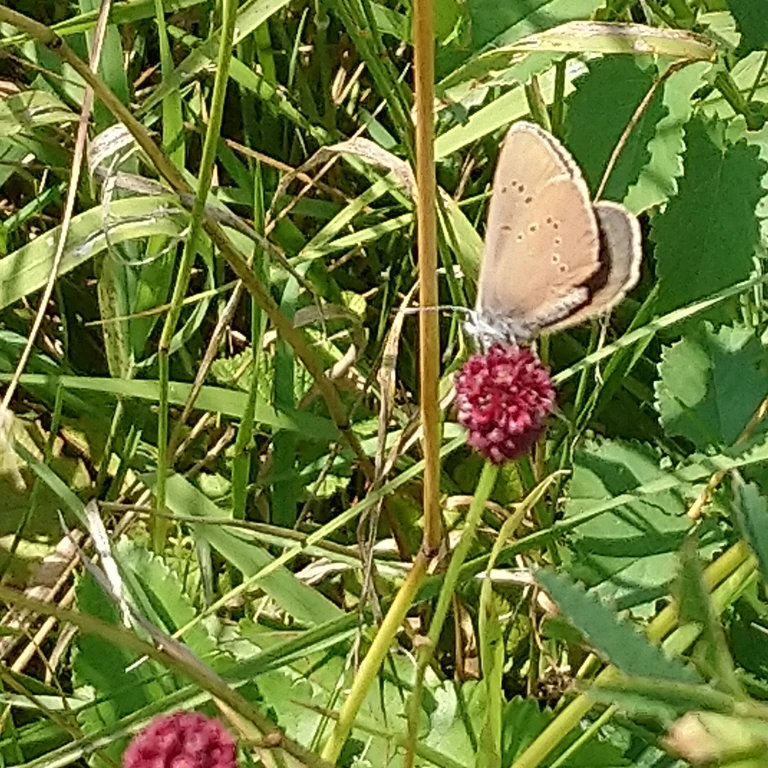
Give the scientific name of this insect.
Phengaris nausithous (also Maculinea nausithous)
